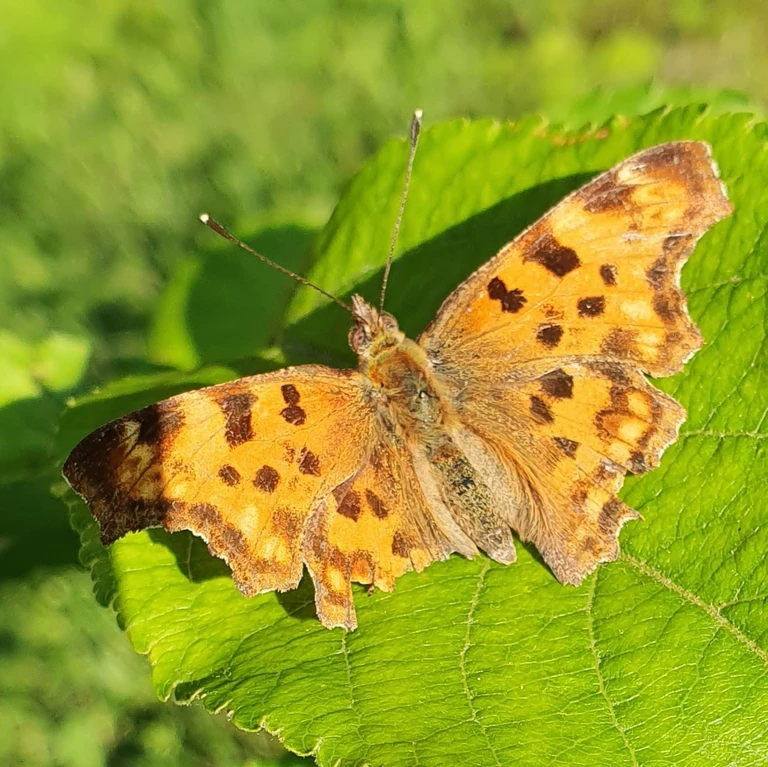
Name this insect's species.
Polygonia c-album
